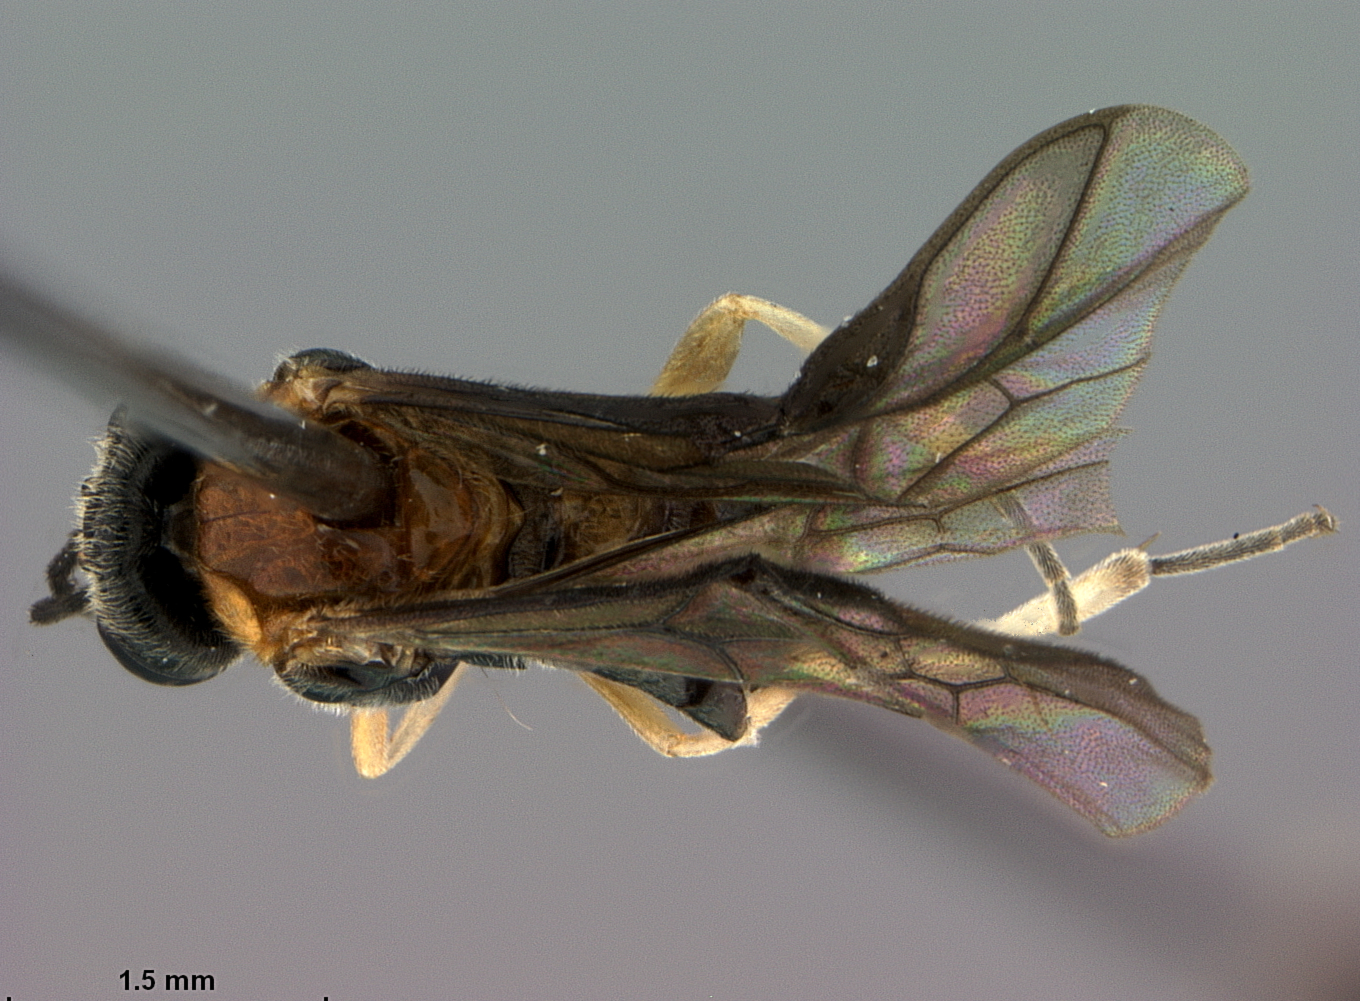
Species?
Acordulecera sonoita
